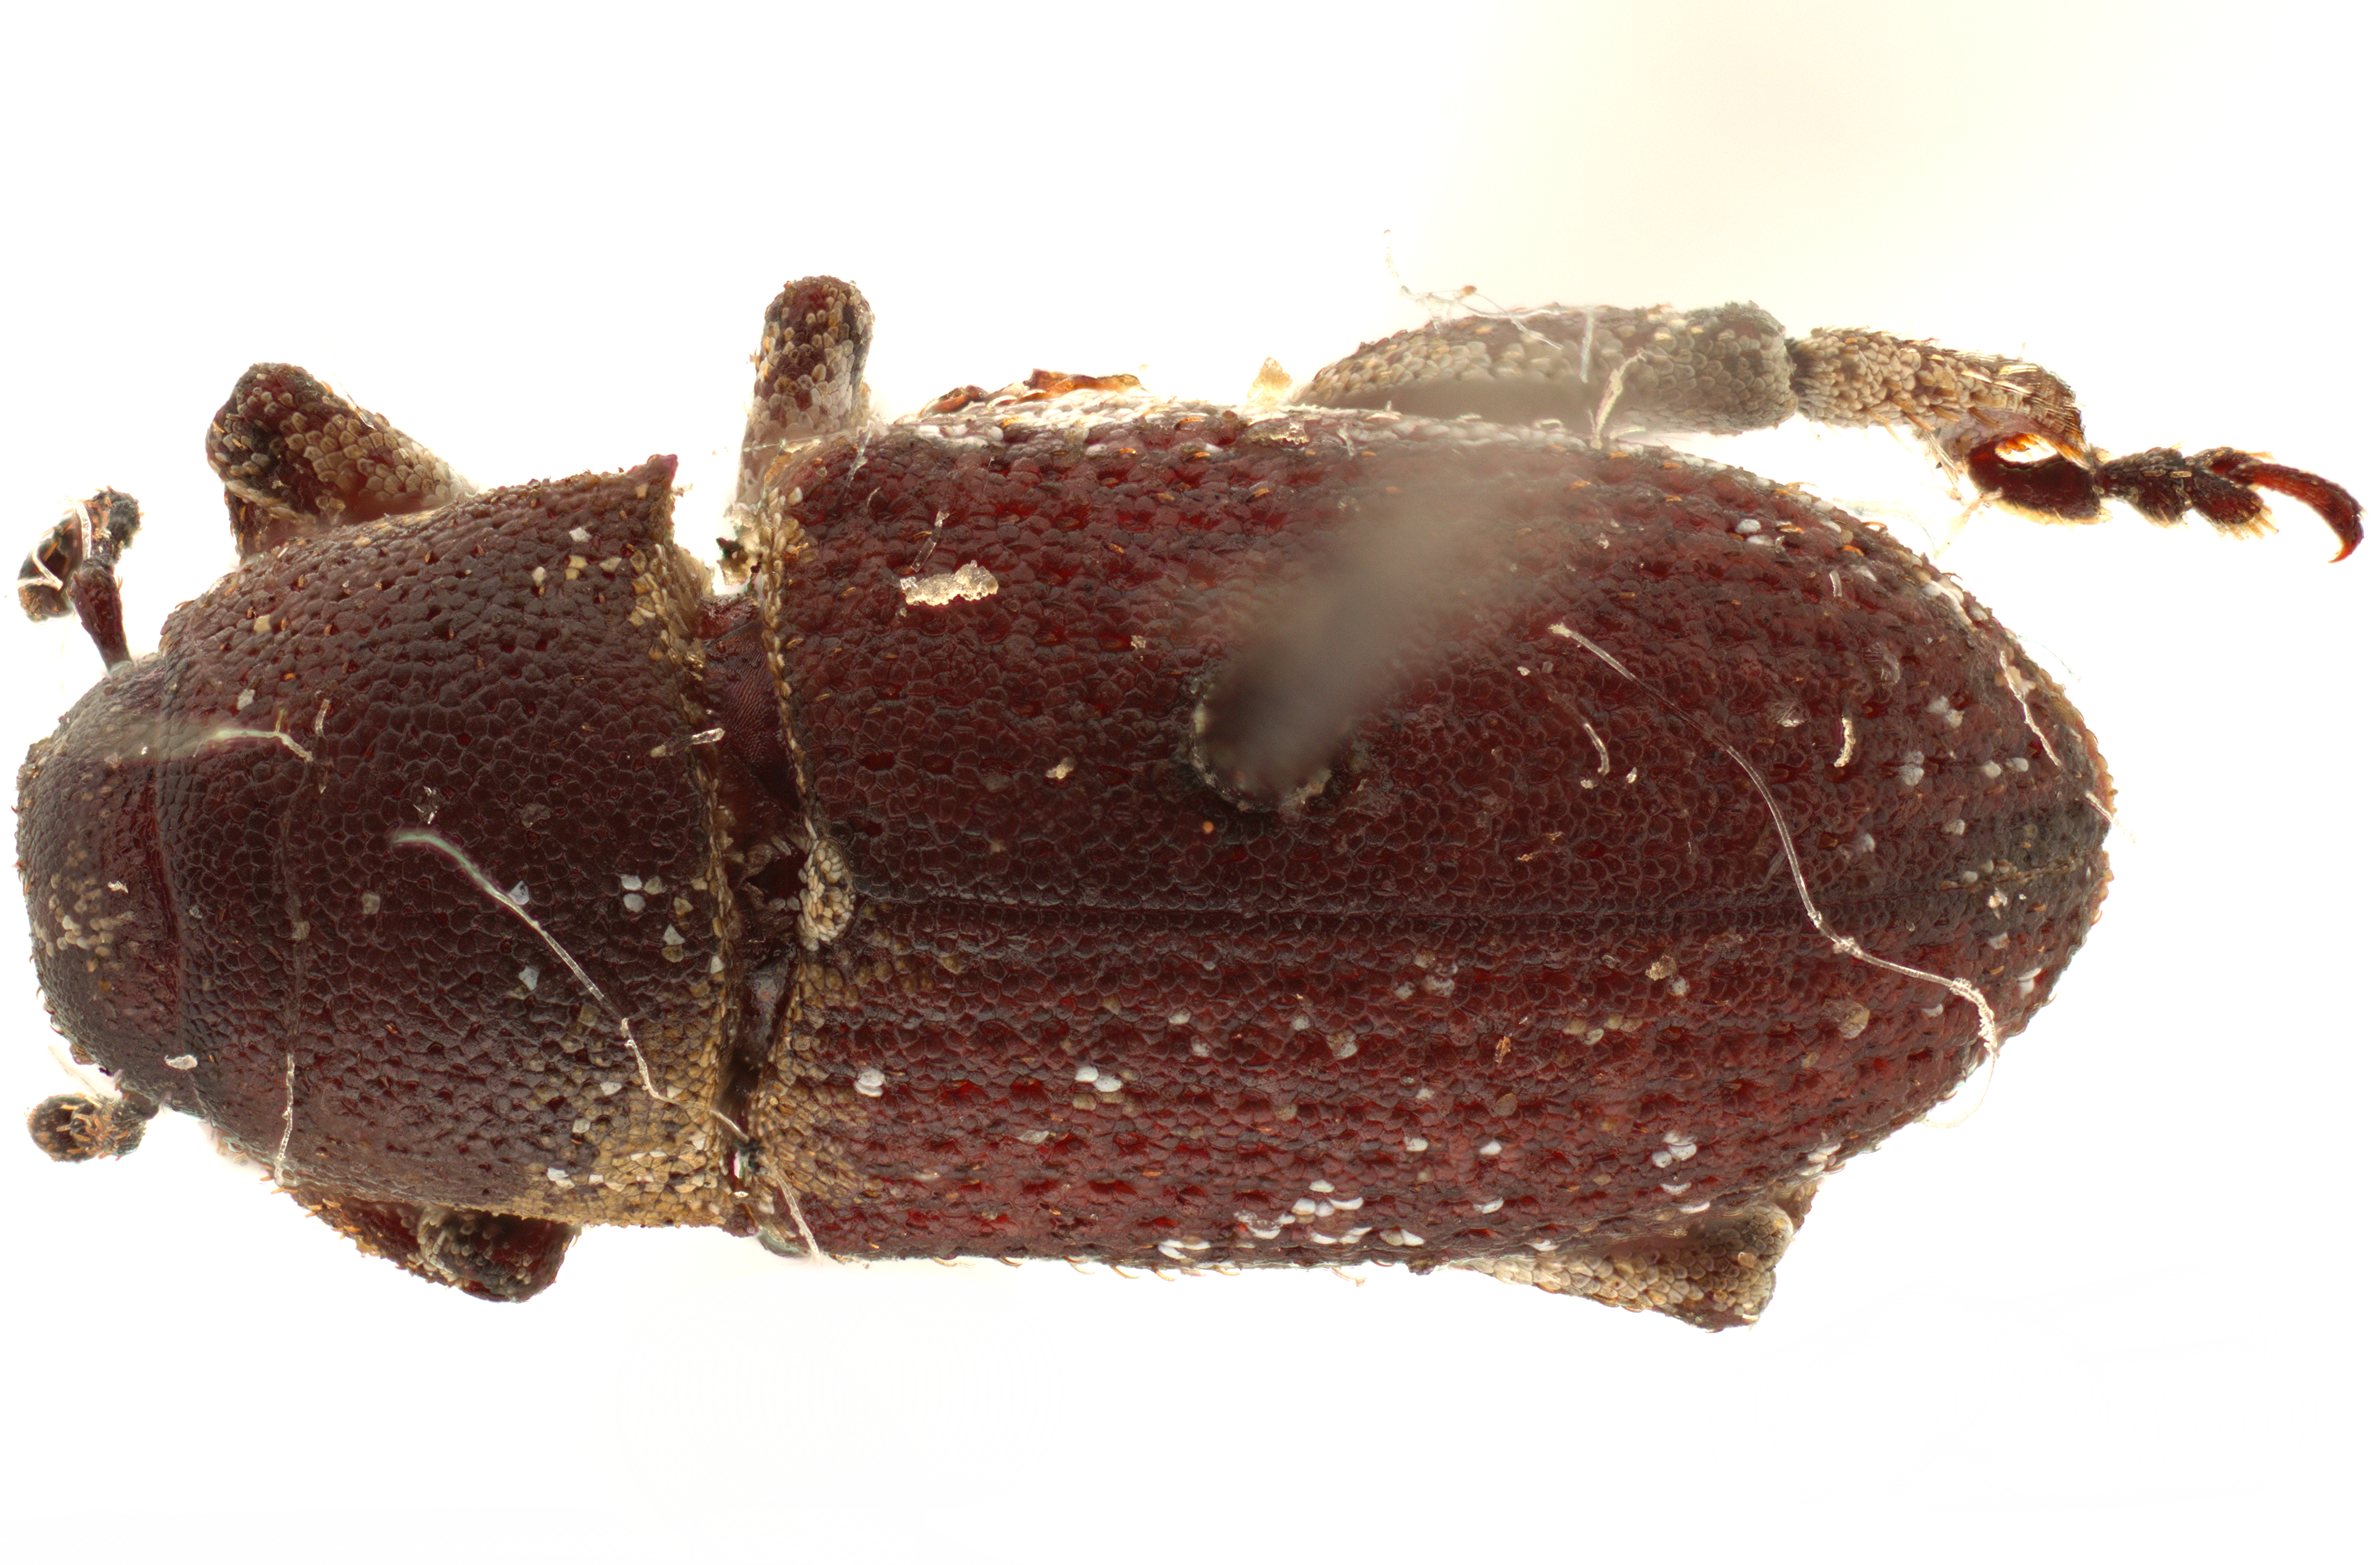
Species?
Pororhynchus albolateralis
